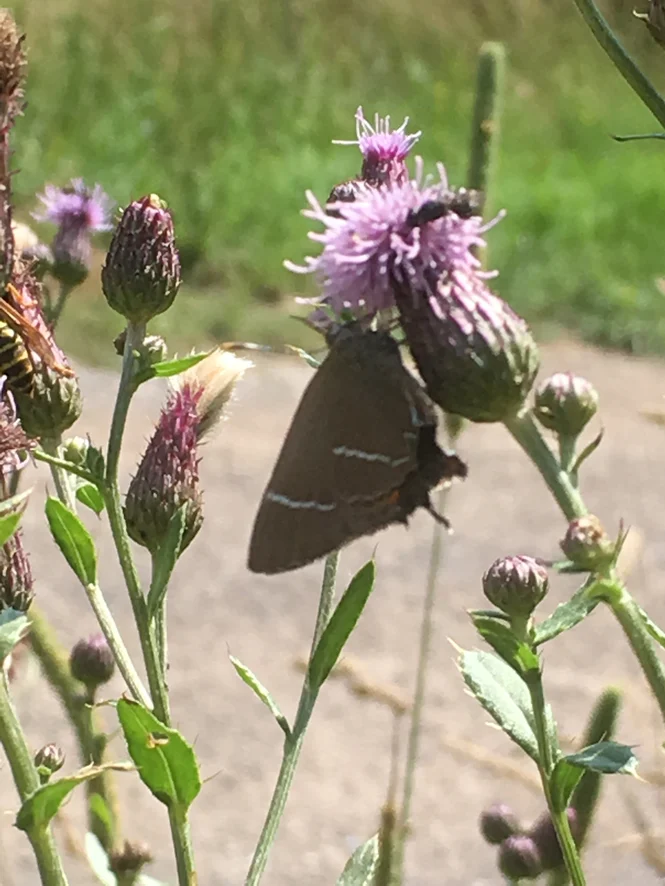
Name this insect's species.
Satyrium w-album
